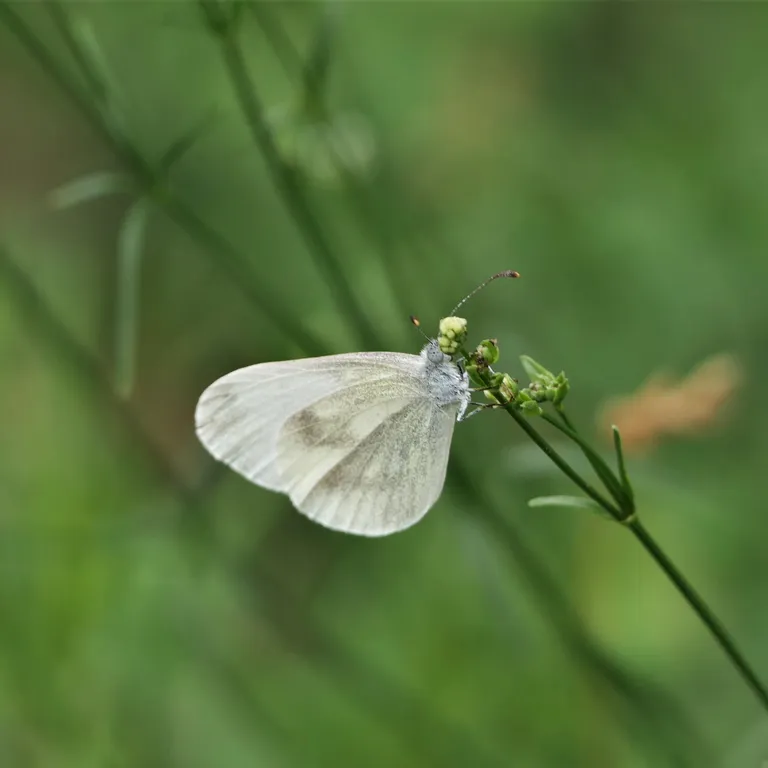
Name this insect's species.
Leptidea sinapis/juvernica
